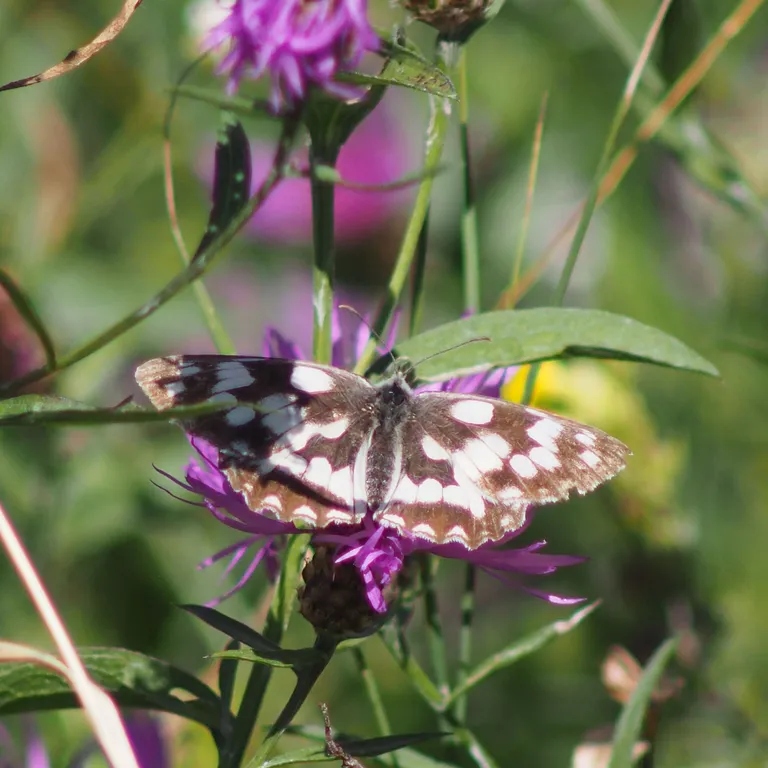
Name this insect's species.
Melanargia galathea
